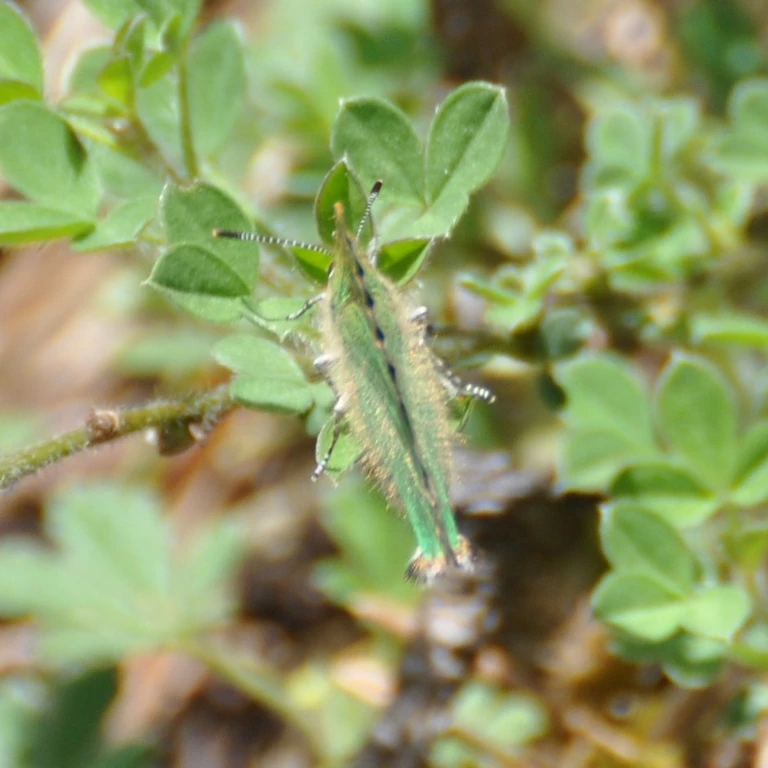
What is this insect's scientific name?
Callophrys rubi
